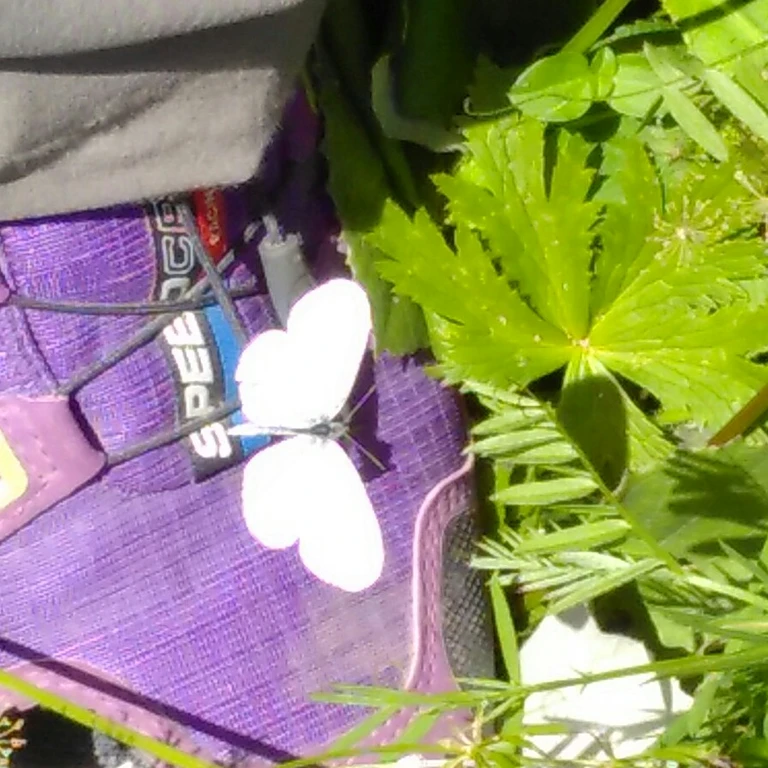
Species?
Leptidea sinapis/juvernica
